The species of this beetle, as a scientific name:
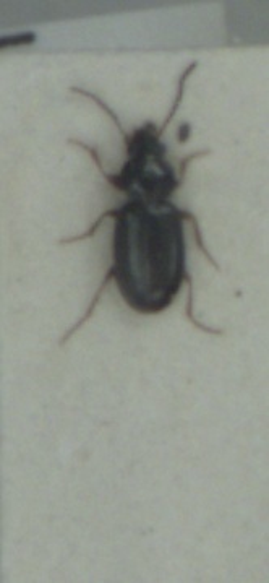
Bembidion obtusum
